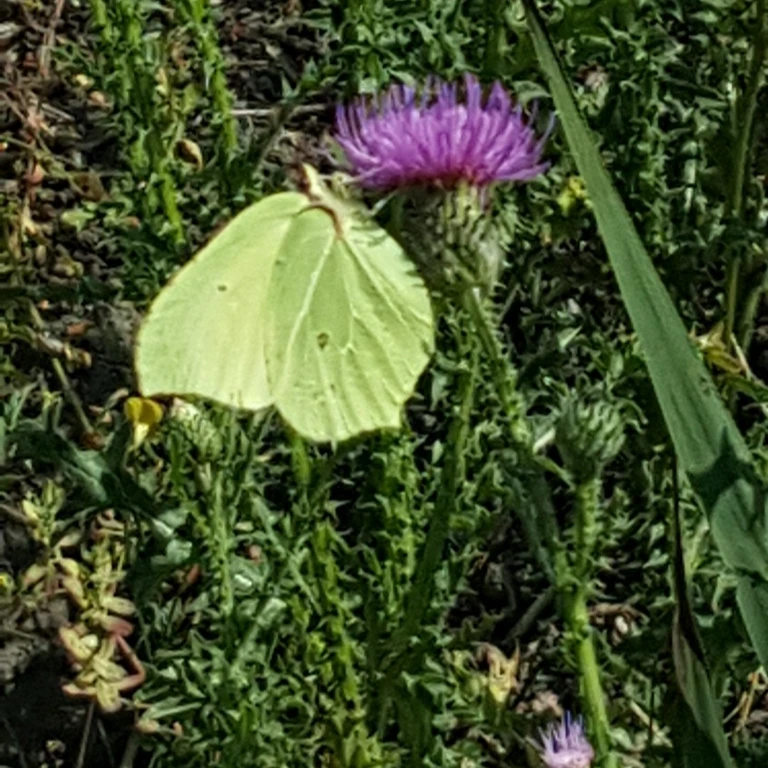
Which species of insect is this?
Gonepteryx rhamni
